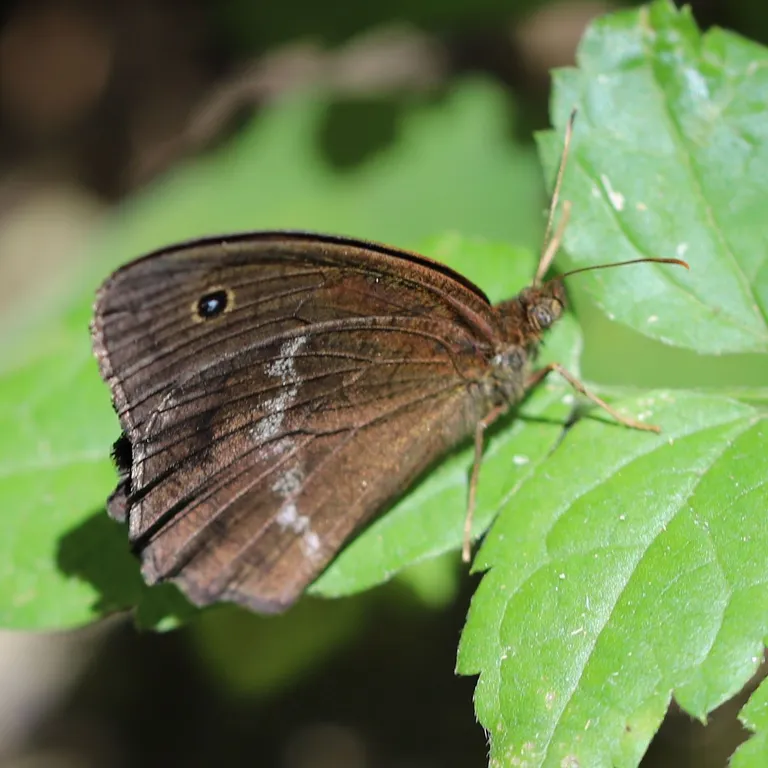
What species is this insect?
Minois dryas
